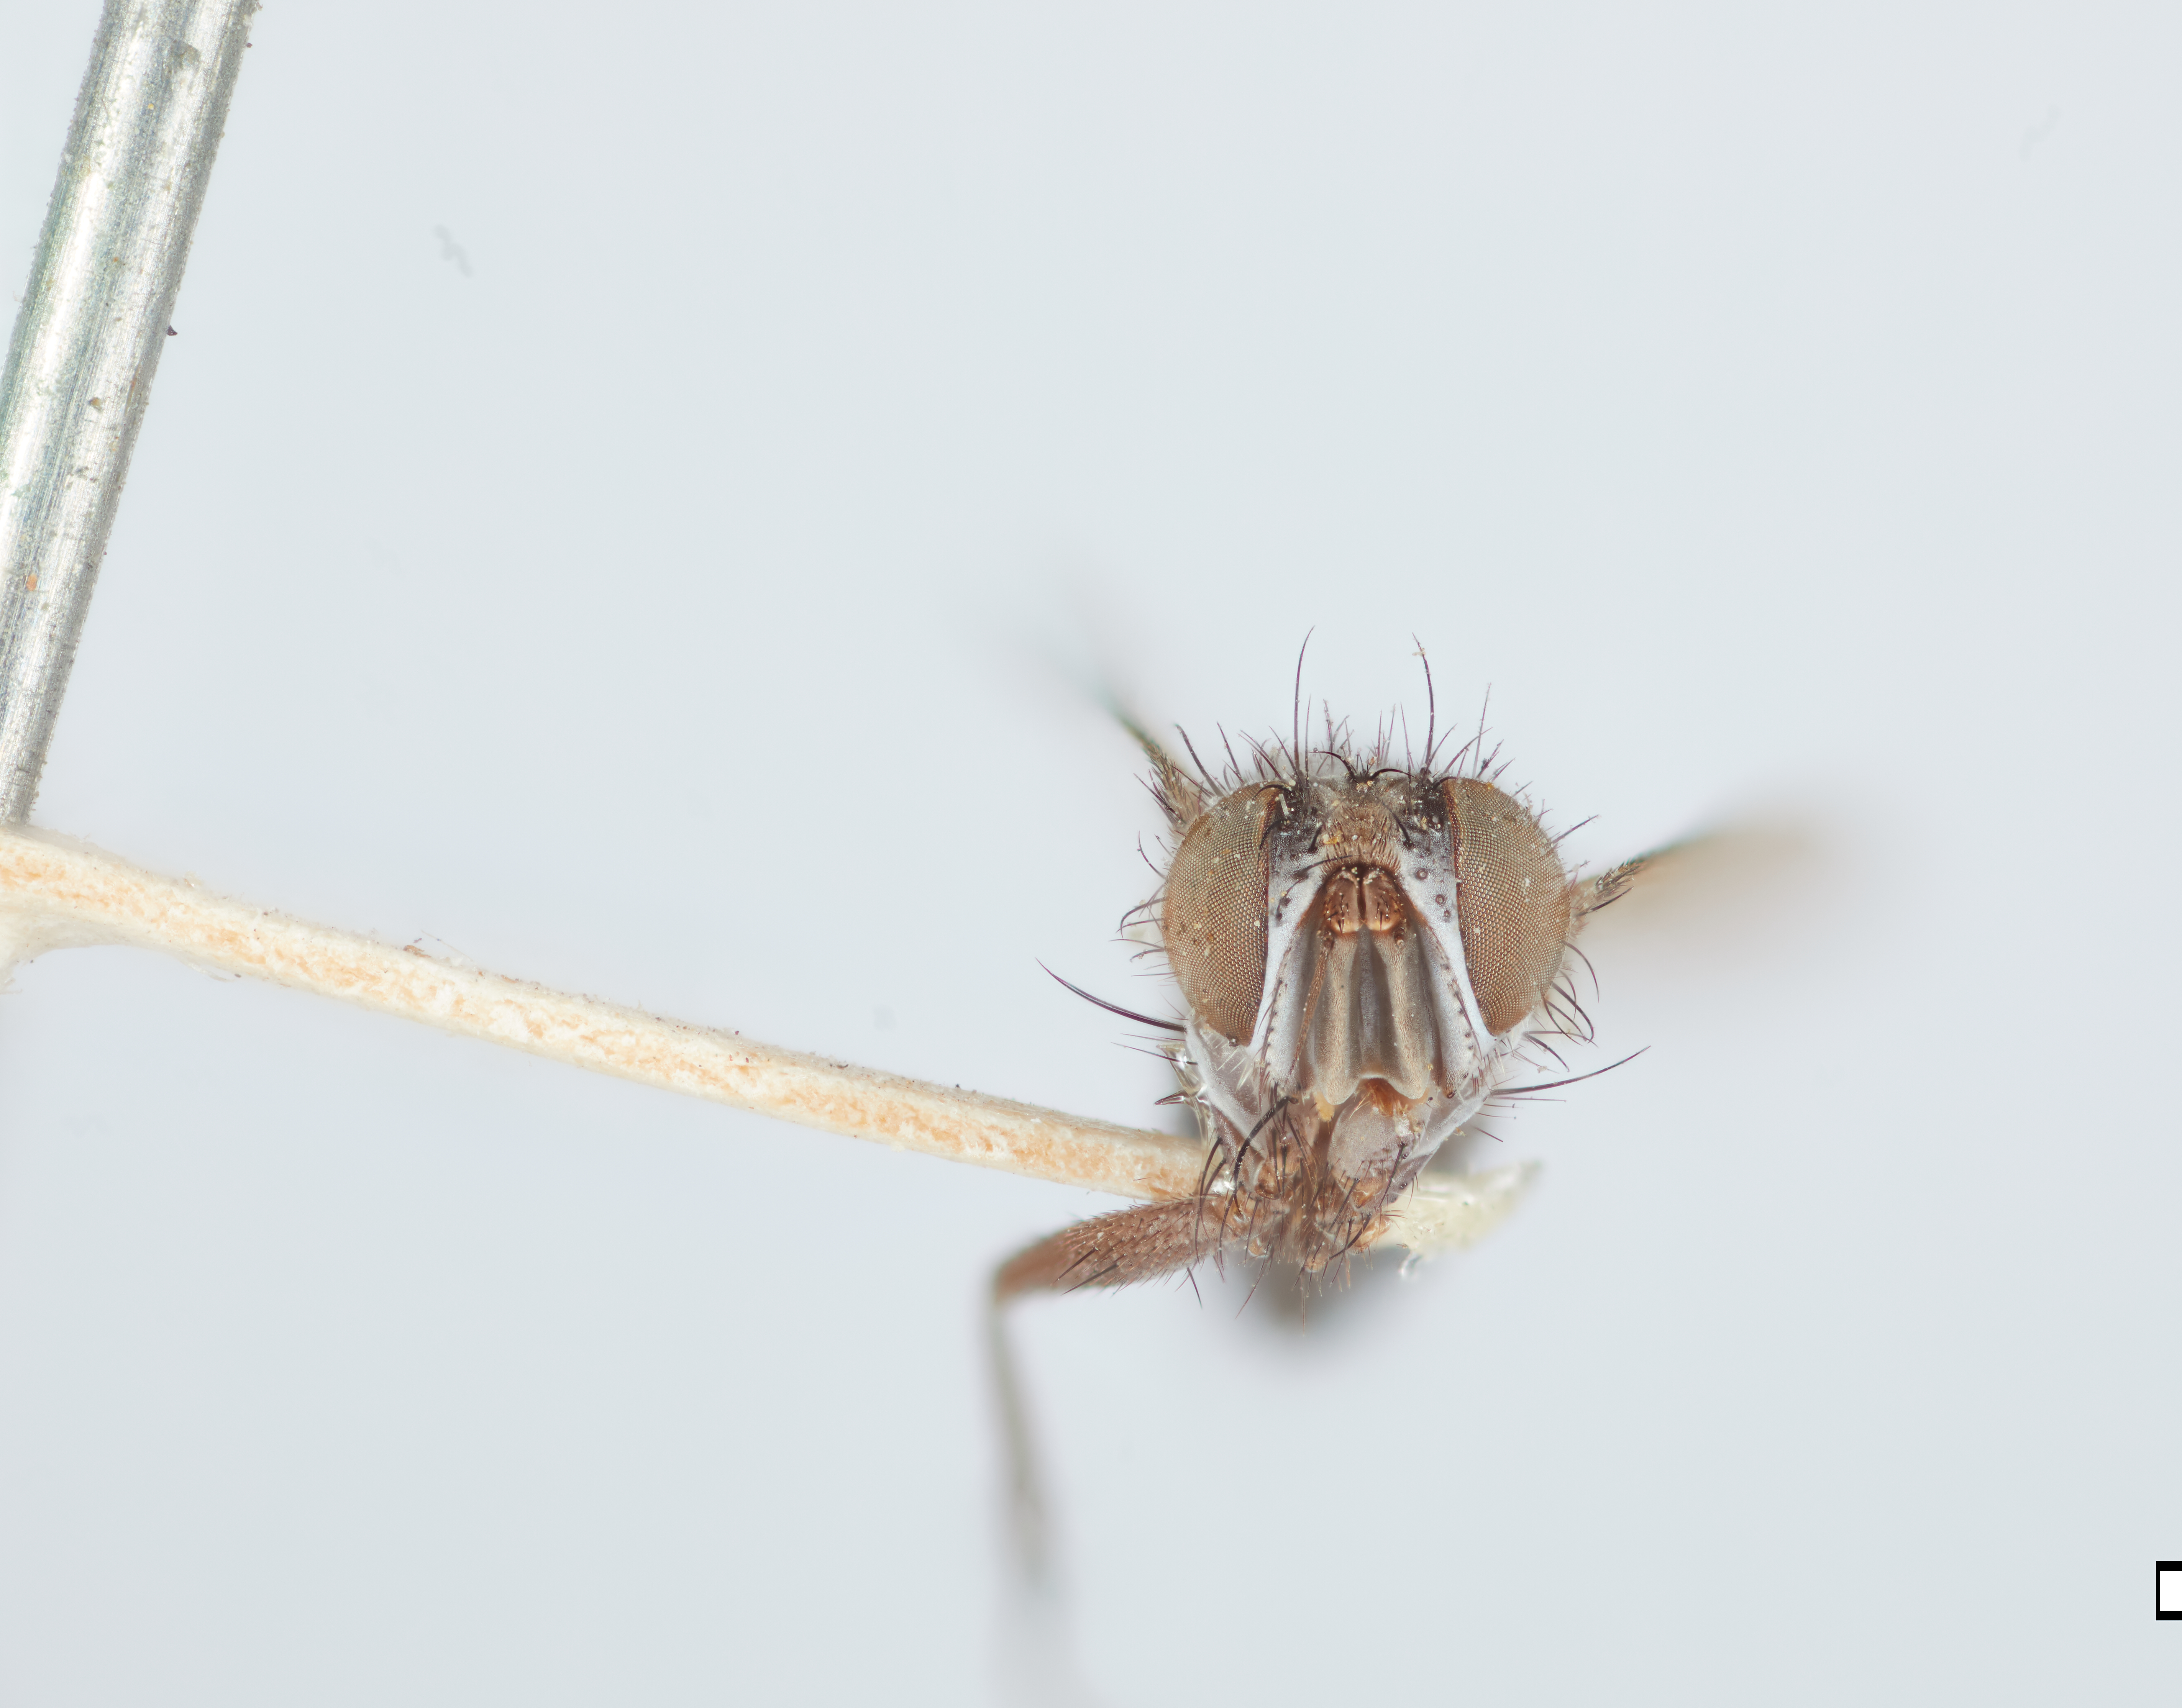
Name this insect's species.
Chaetophleps setosa
